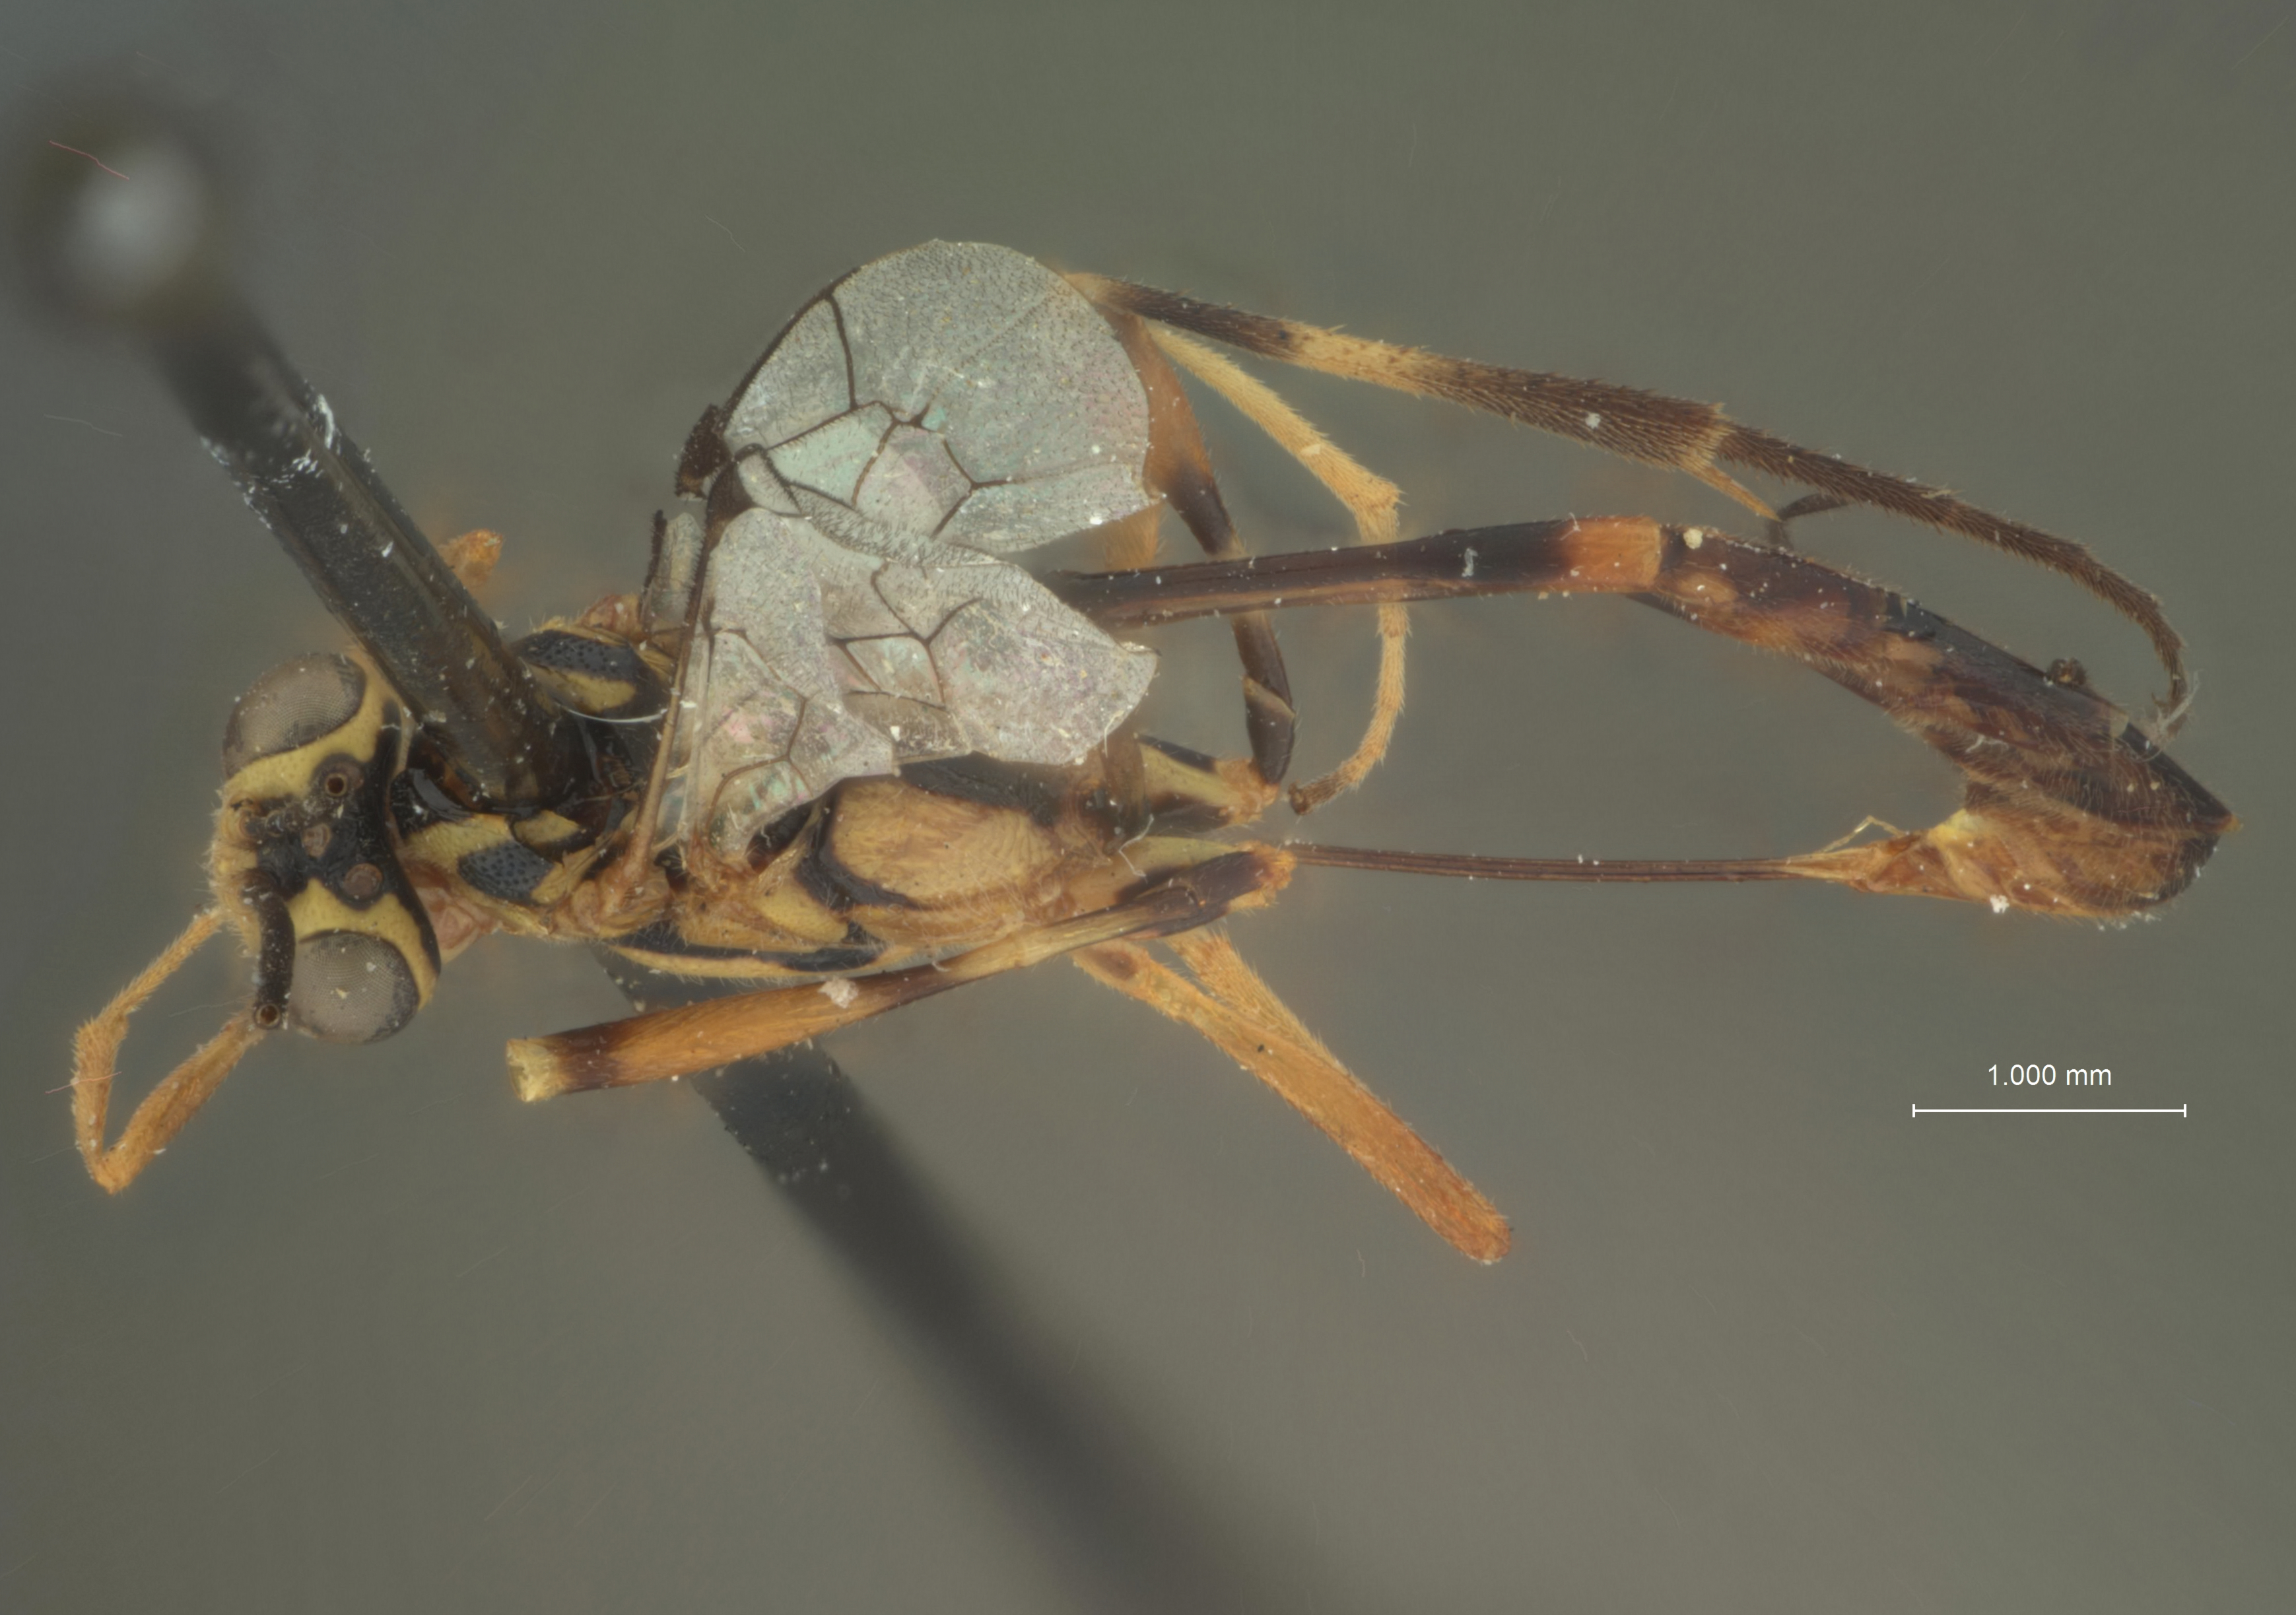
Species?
Eiphosoma lacteum
